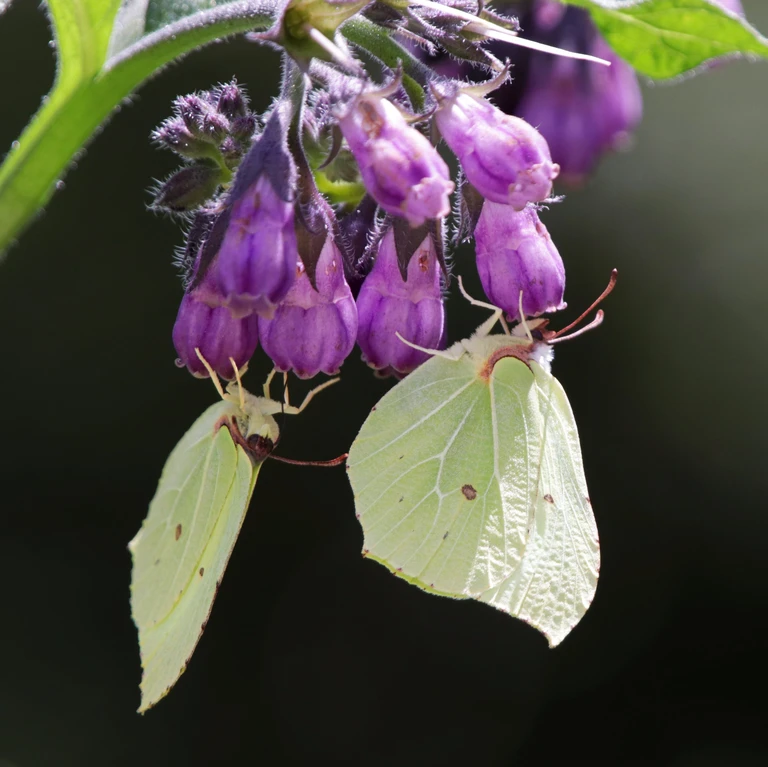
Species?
Gonepteryx rhamni
